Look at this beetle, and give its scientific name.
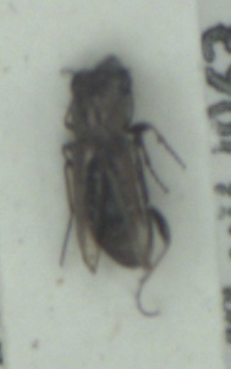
Notiophilus biguttatus
